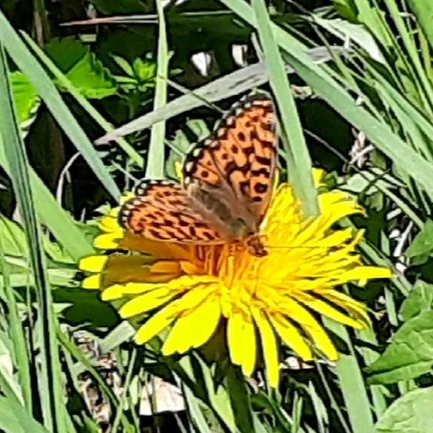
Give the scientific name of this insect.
Boloria euphrosyne (also Clossiana euphrosyne)
